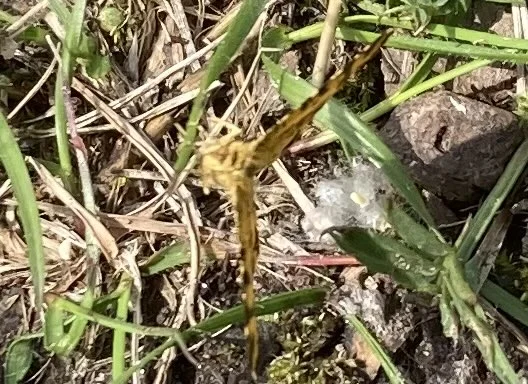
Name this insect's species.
Pseudopanthera macularia
